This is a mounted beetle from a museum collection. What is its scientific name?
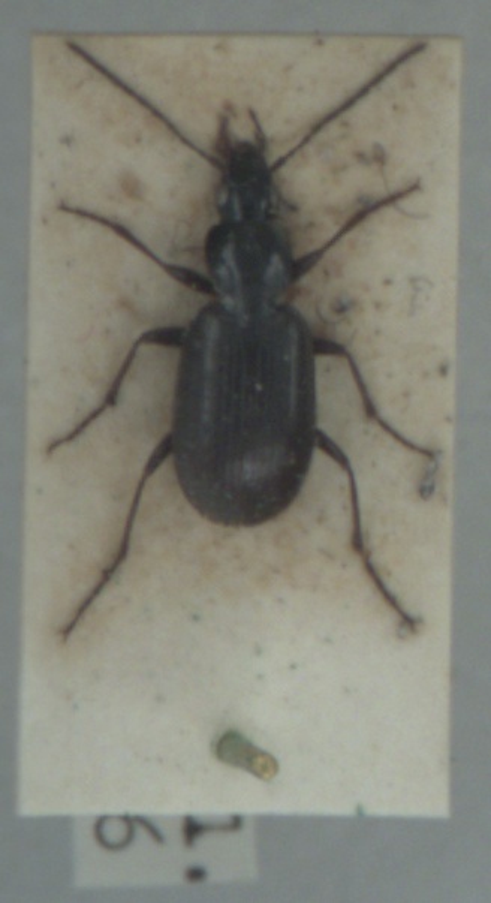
Agonum thoreyi
